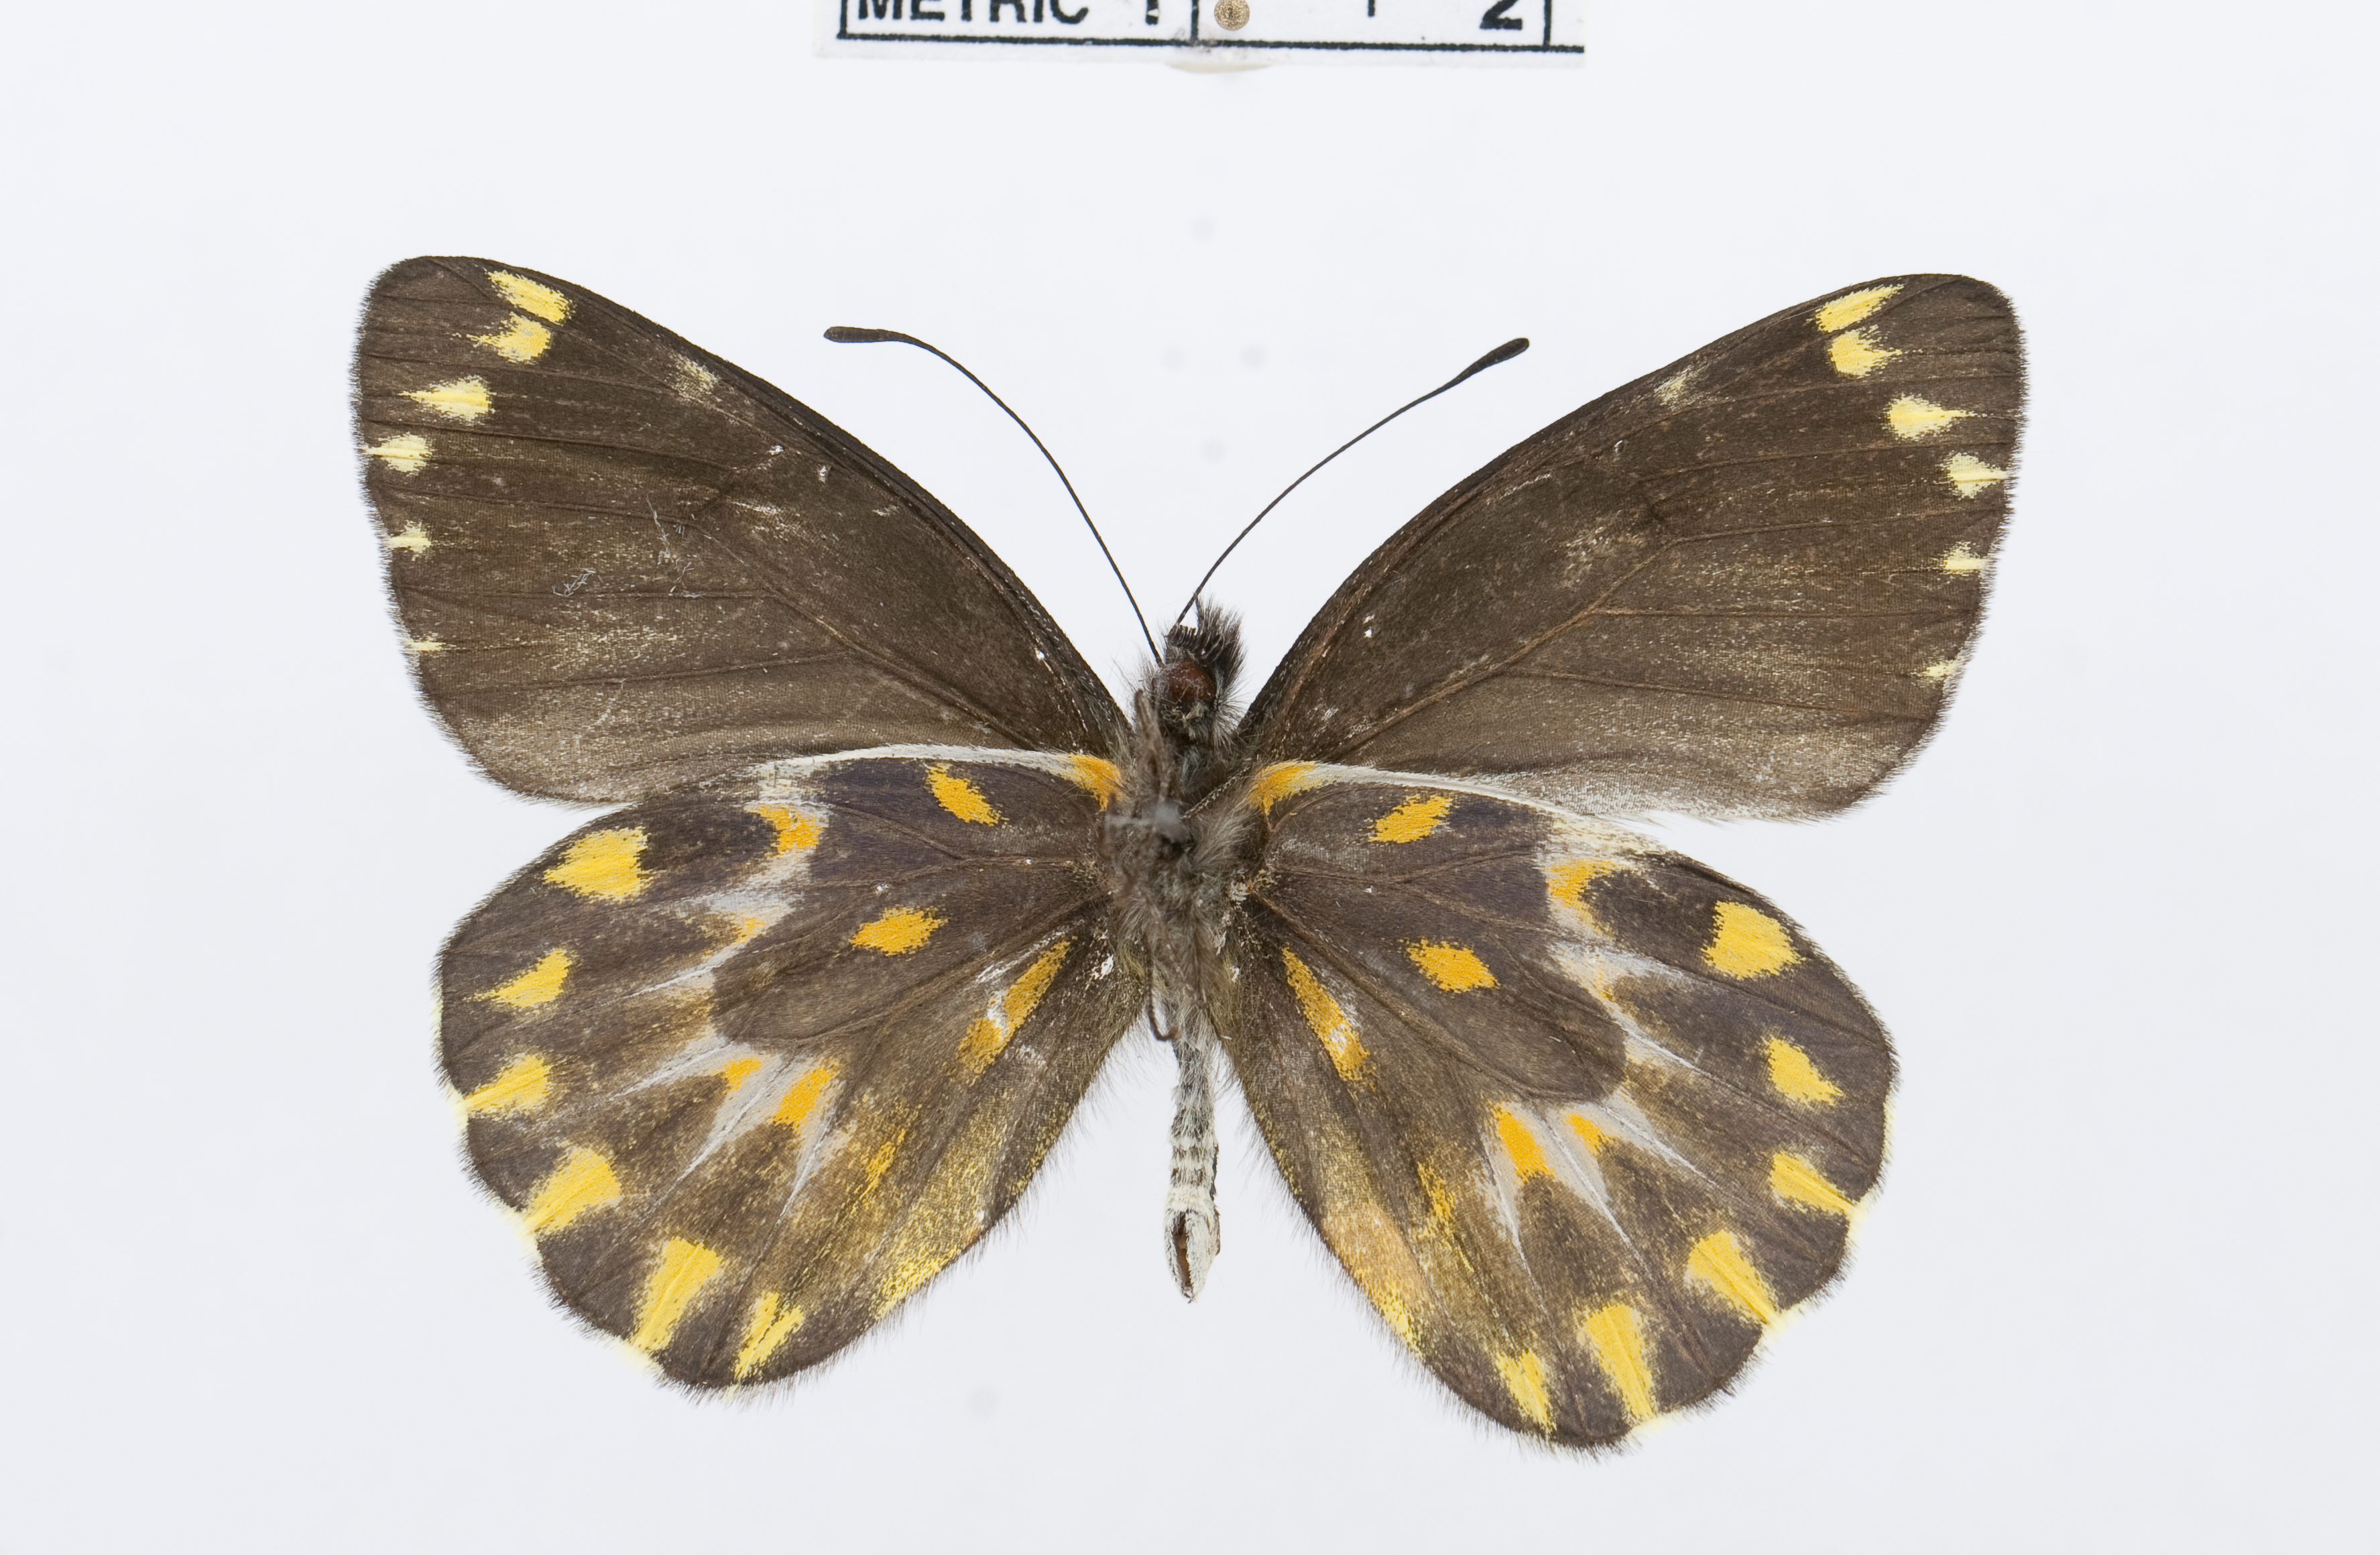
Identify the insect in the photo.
Delias kenricki
